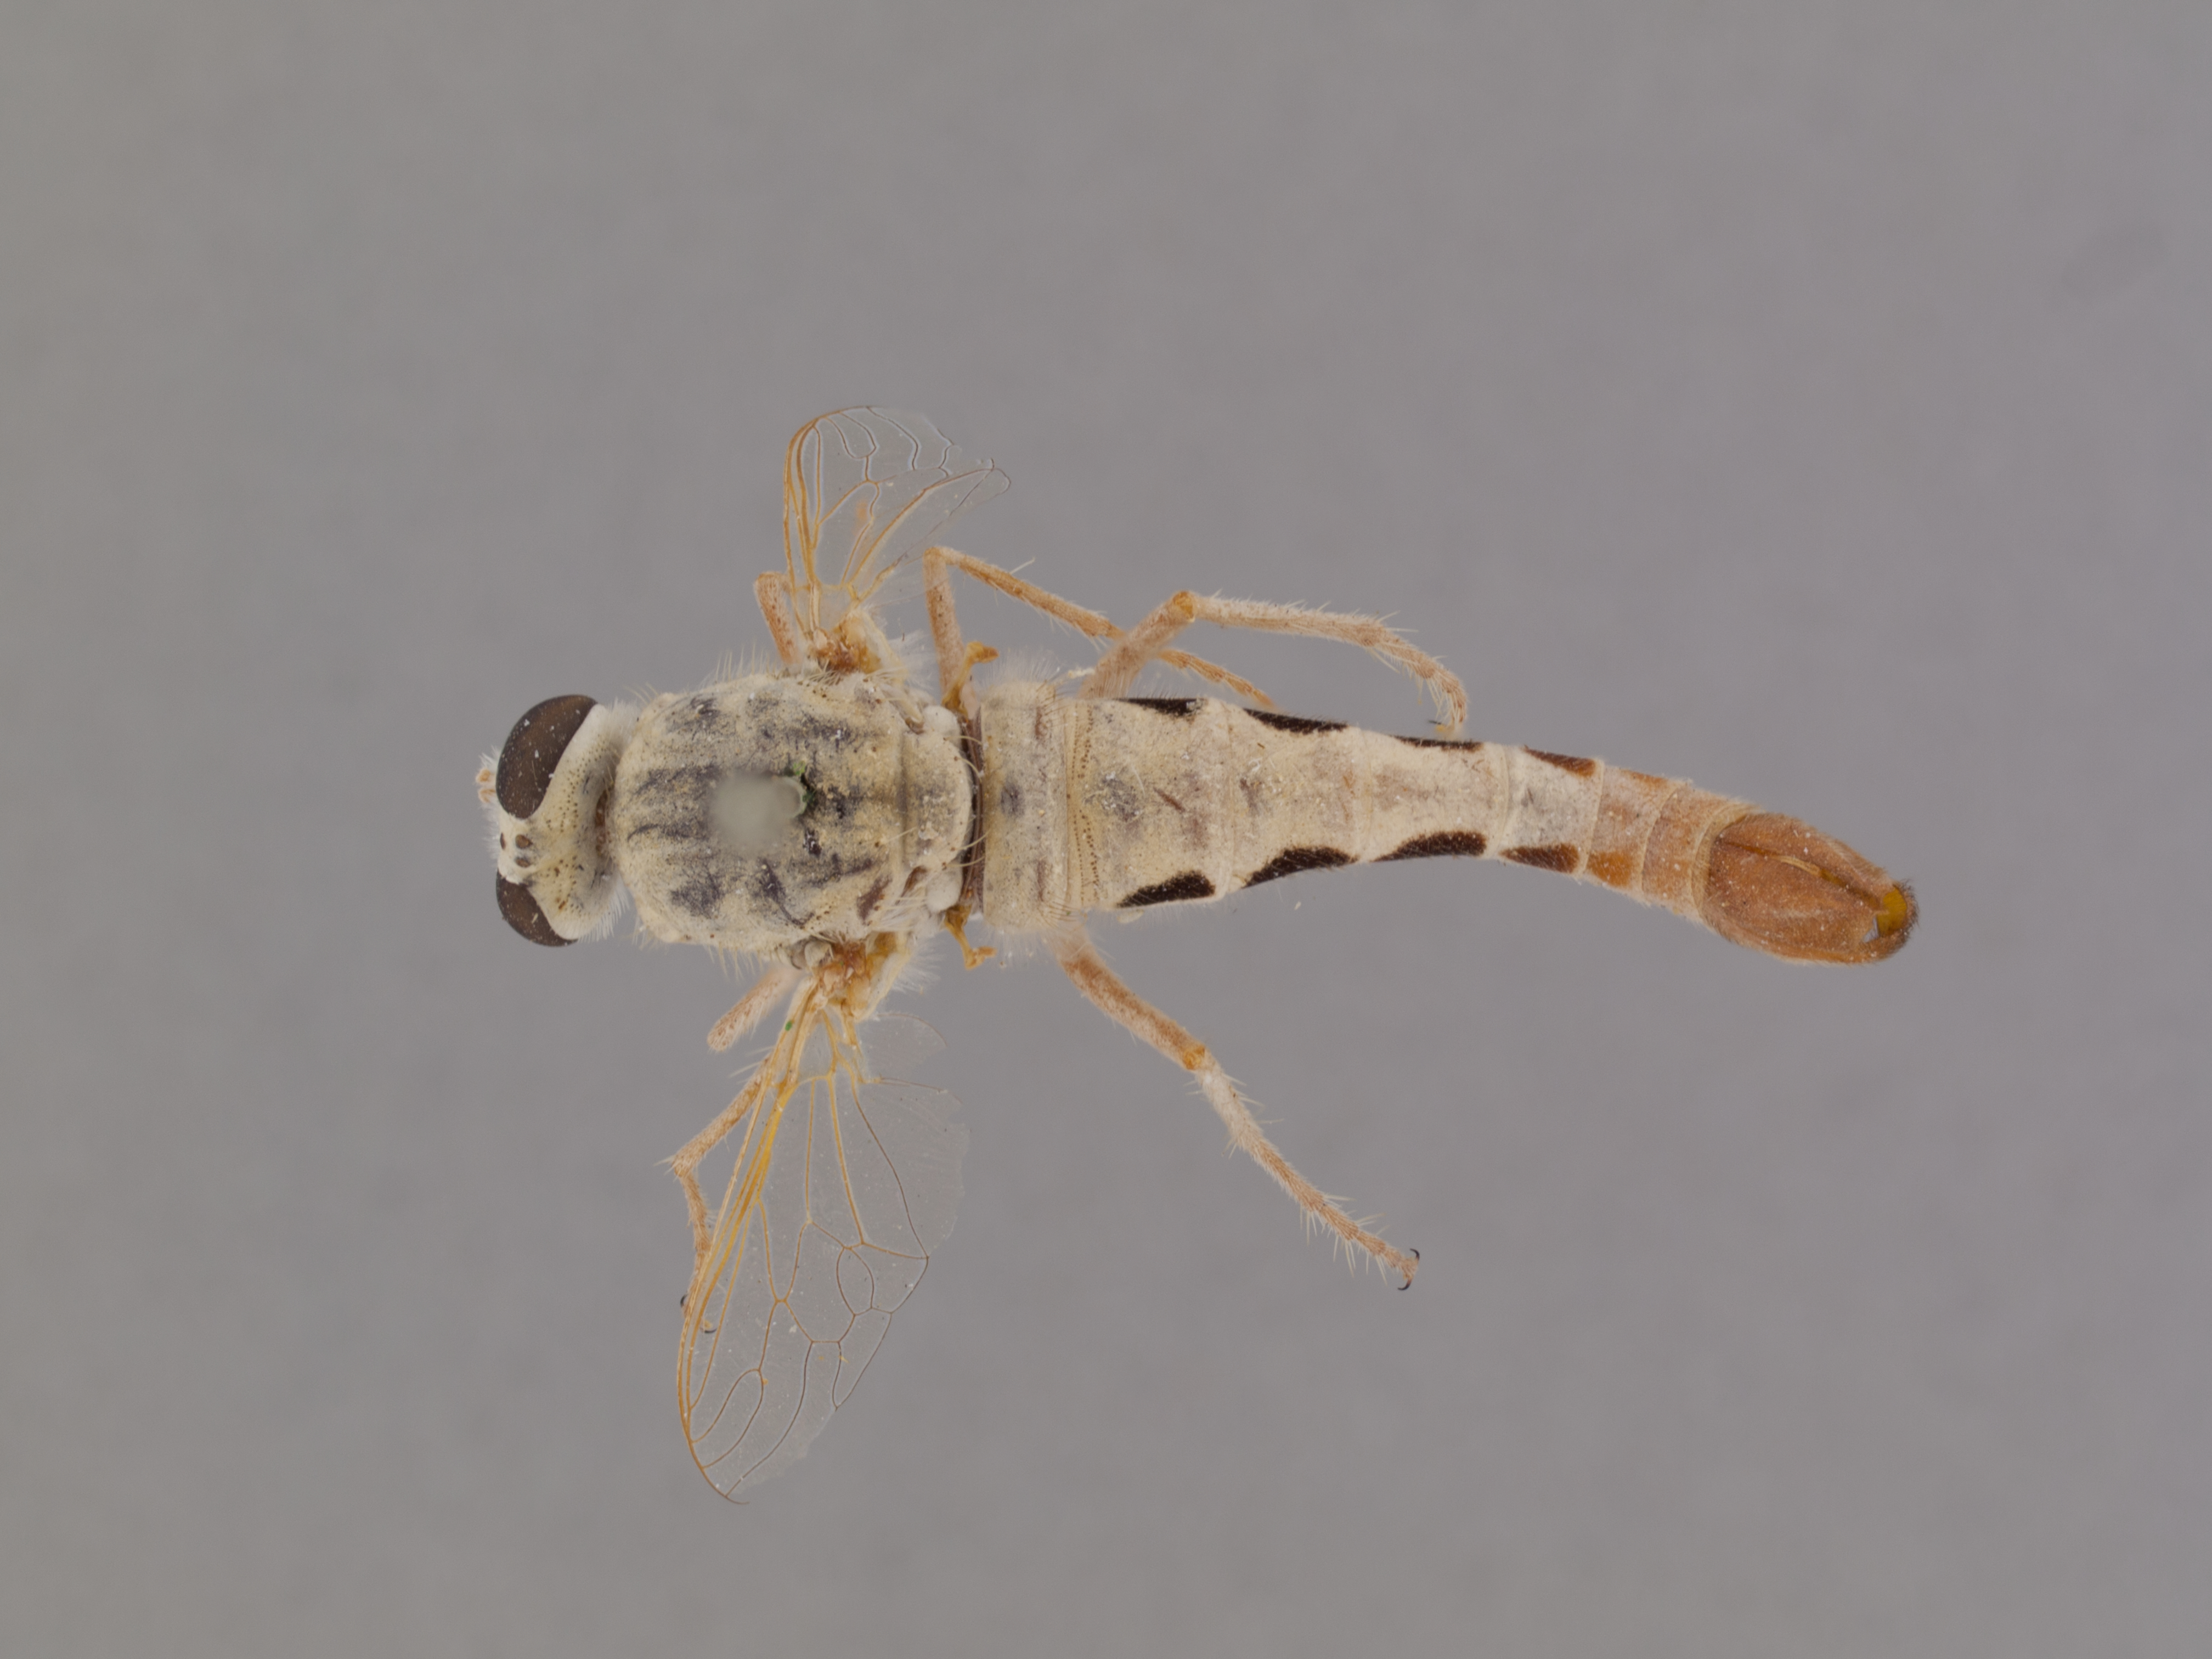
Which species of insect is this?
Apiocera interrupta
